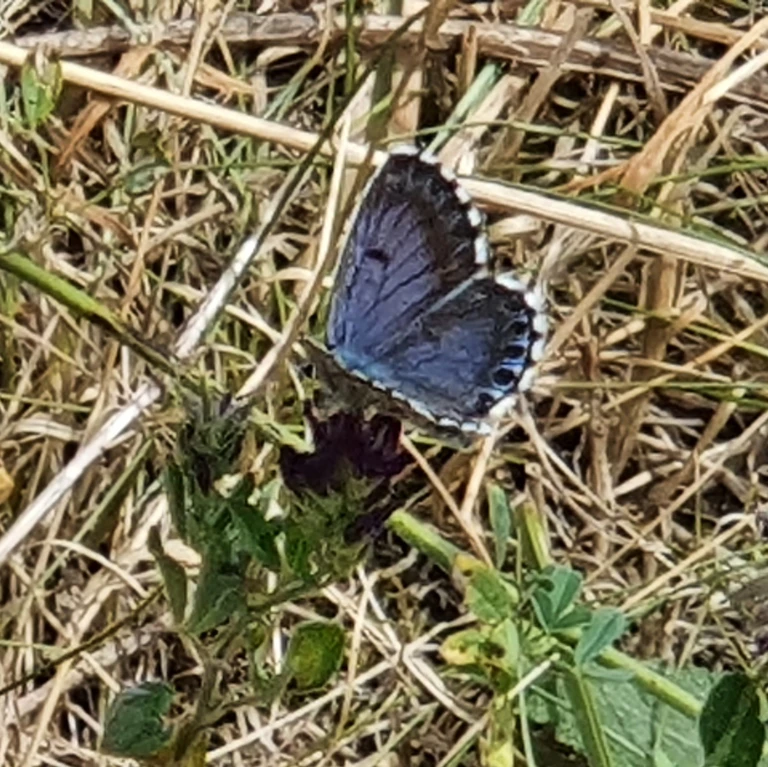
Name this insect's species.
Scolitantides orion
